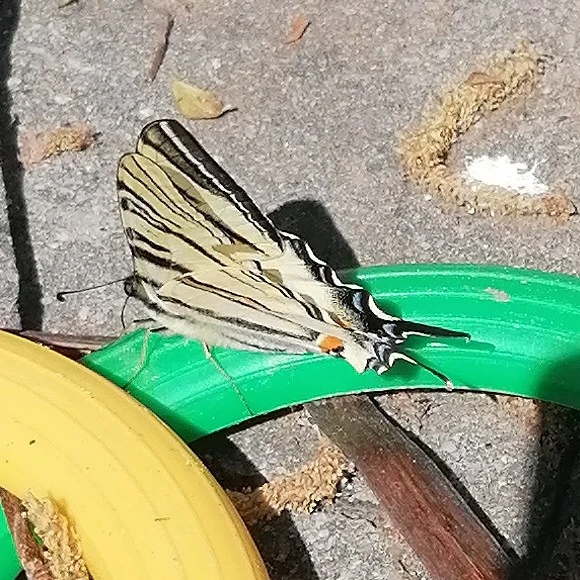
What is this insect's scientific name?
Iphiclides podalirius
